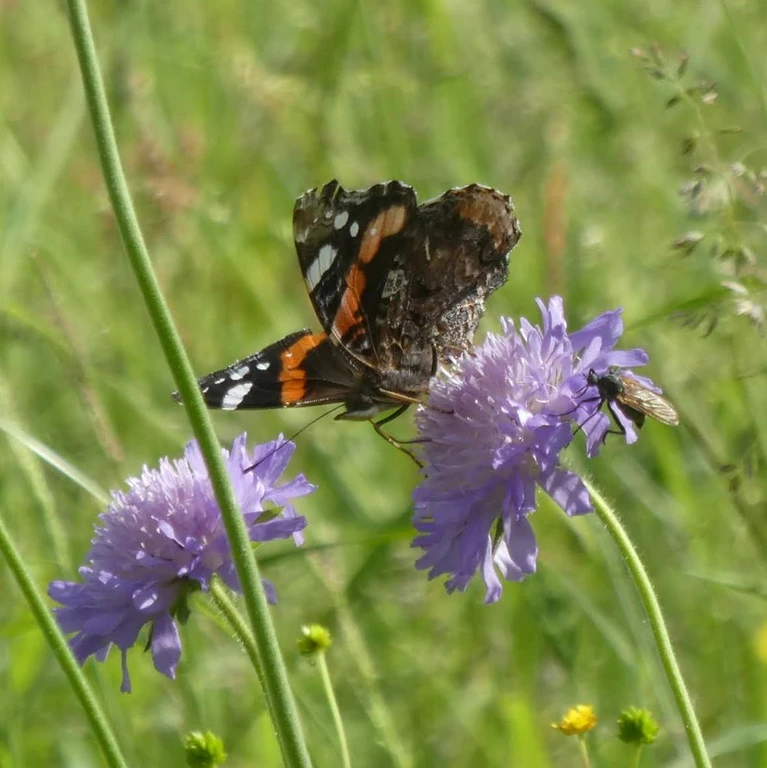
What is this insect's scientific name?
Vanessa atalanta
